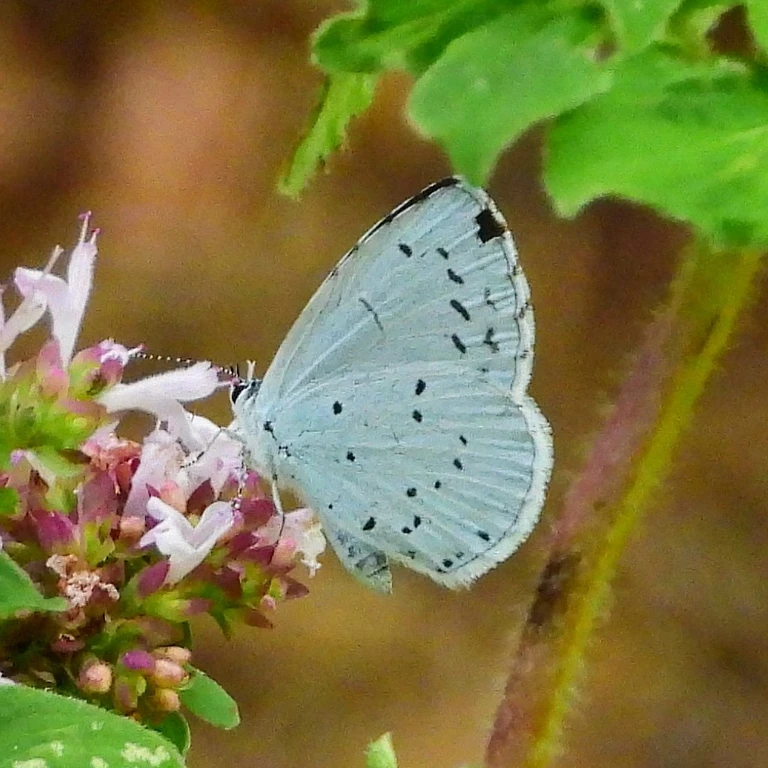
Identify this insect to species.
Celastrina argiolus
